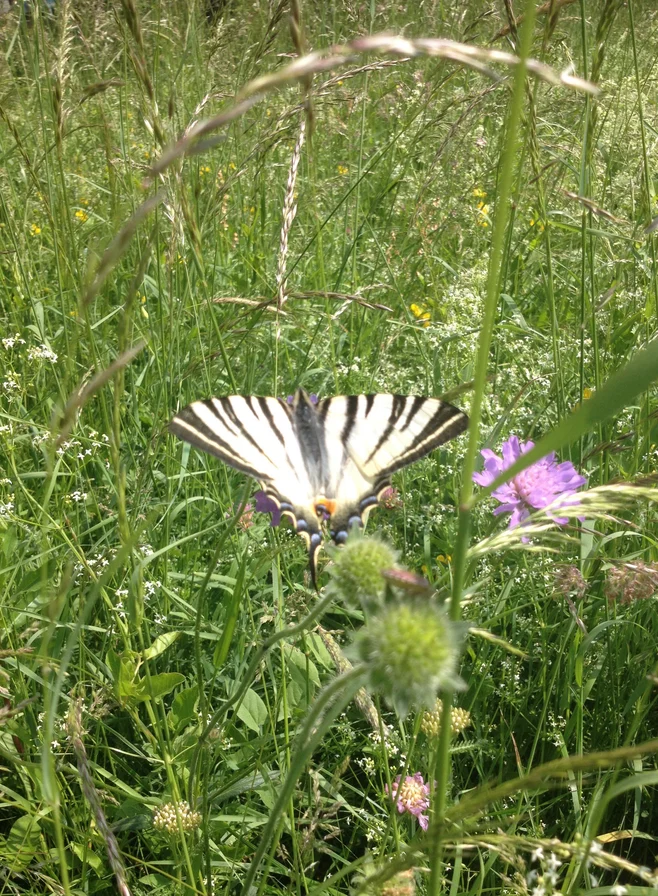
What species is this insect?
Iphiclides podalirius
